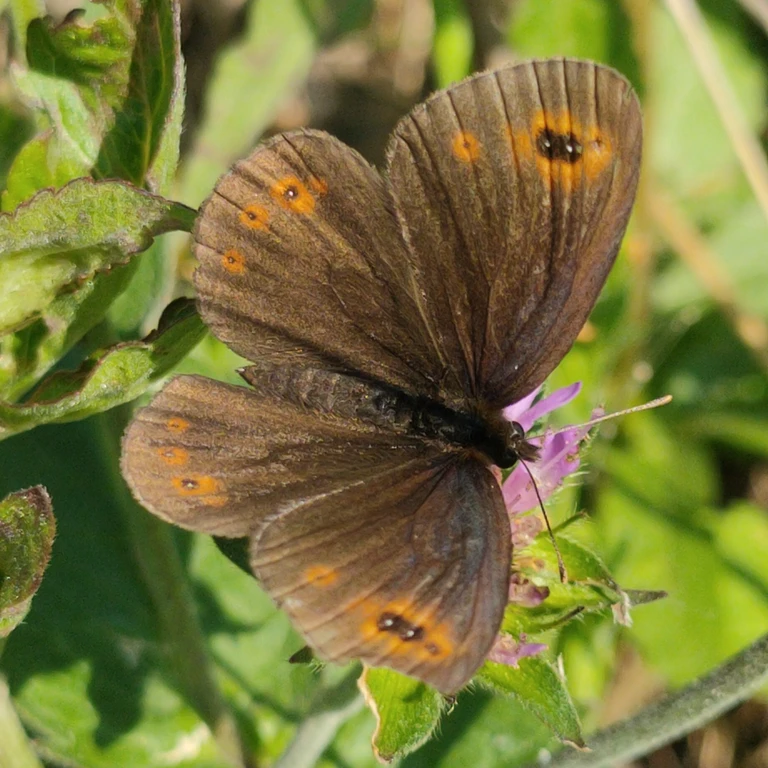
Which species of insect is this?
Erebia medusa
